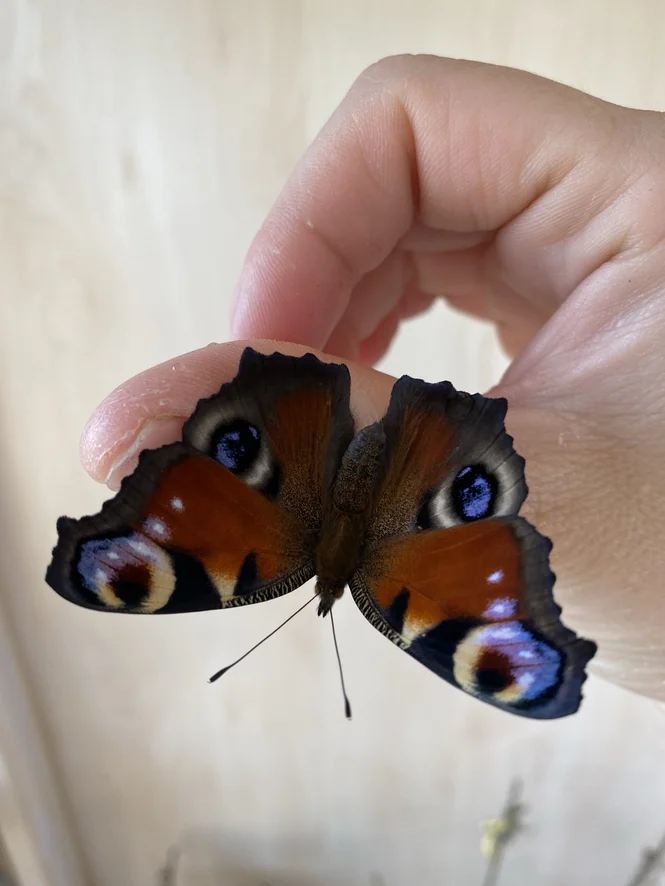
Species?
Aglais io
